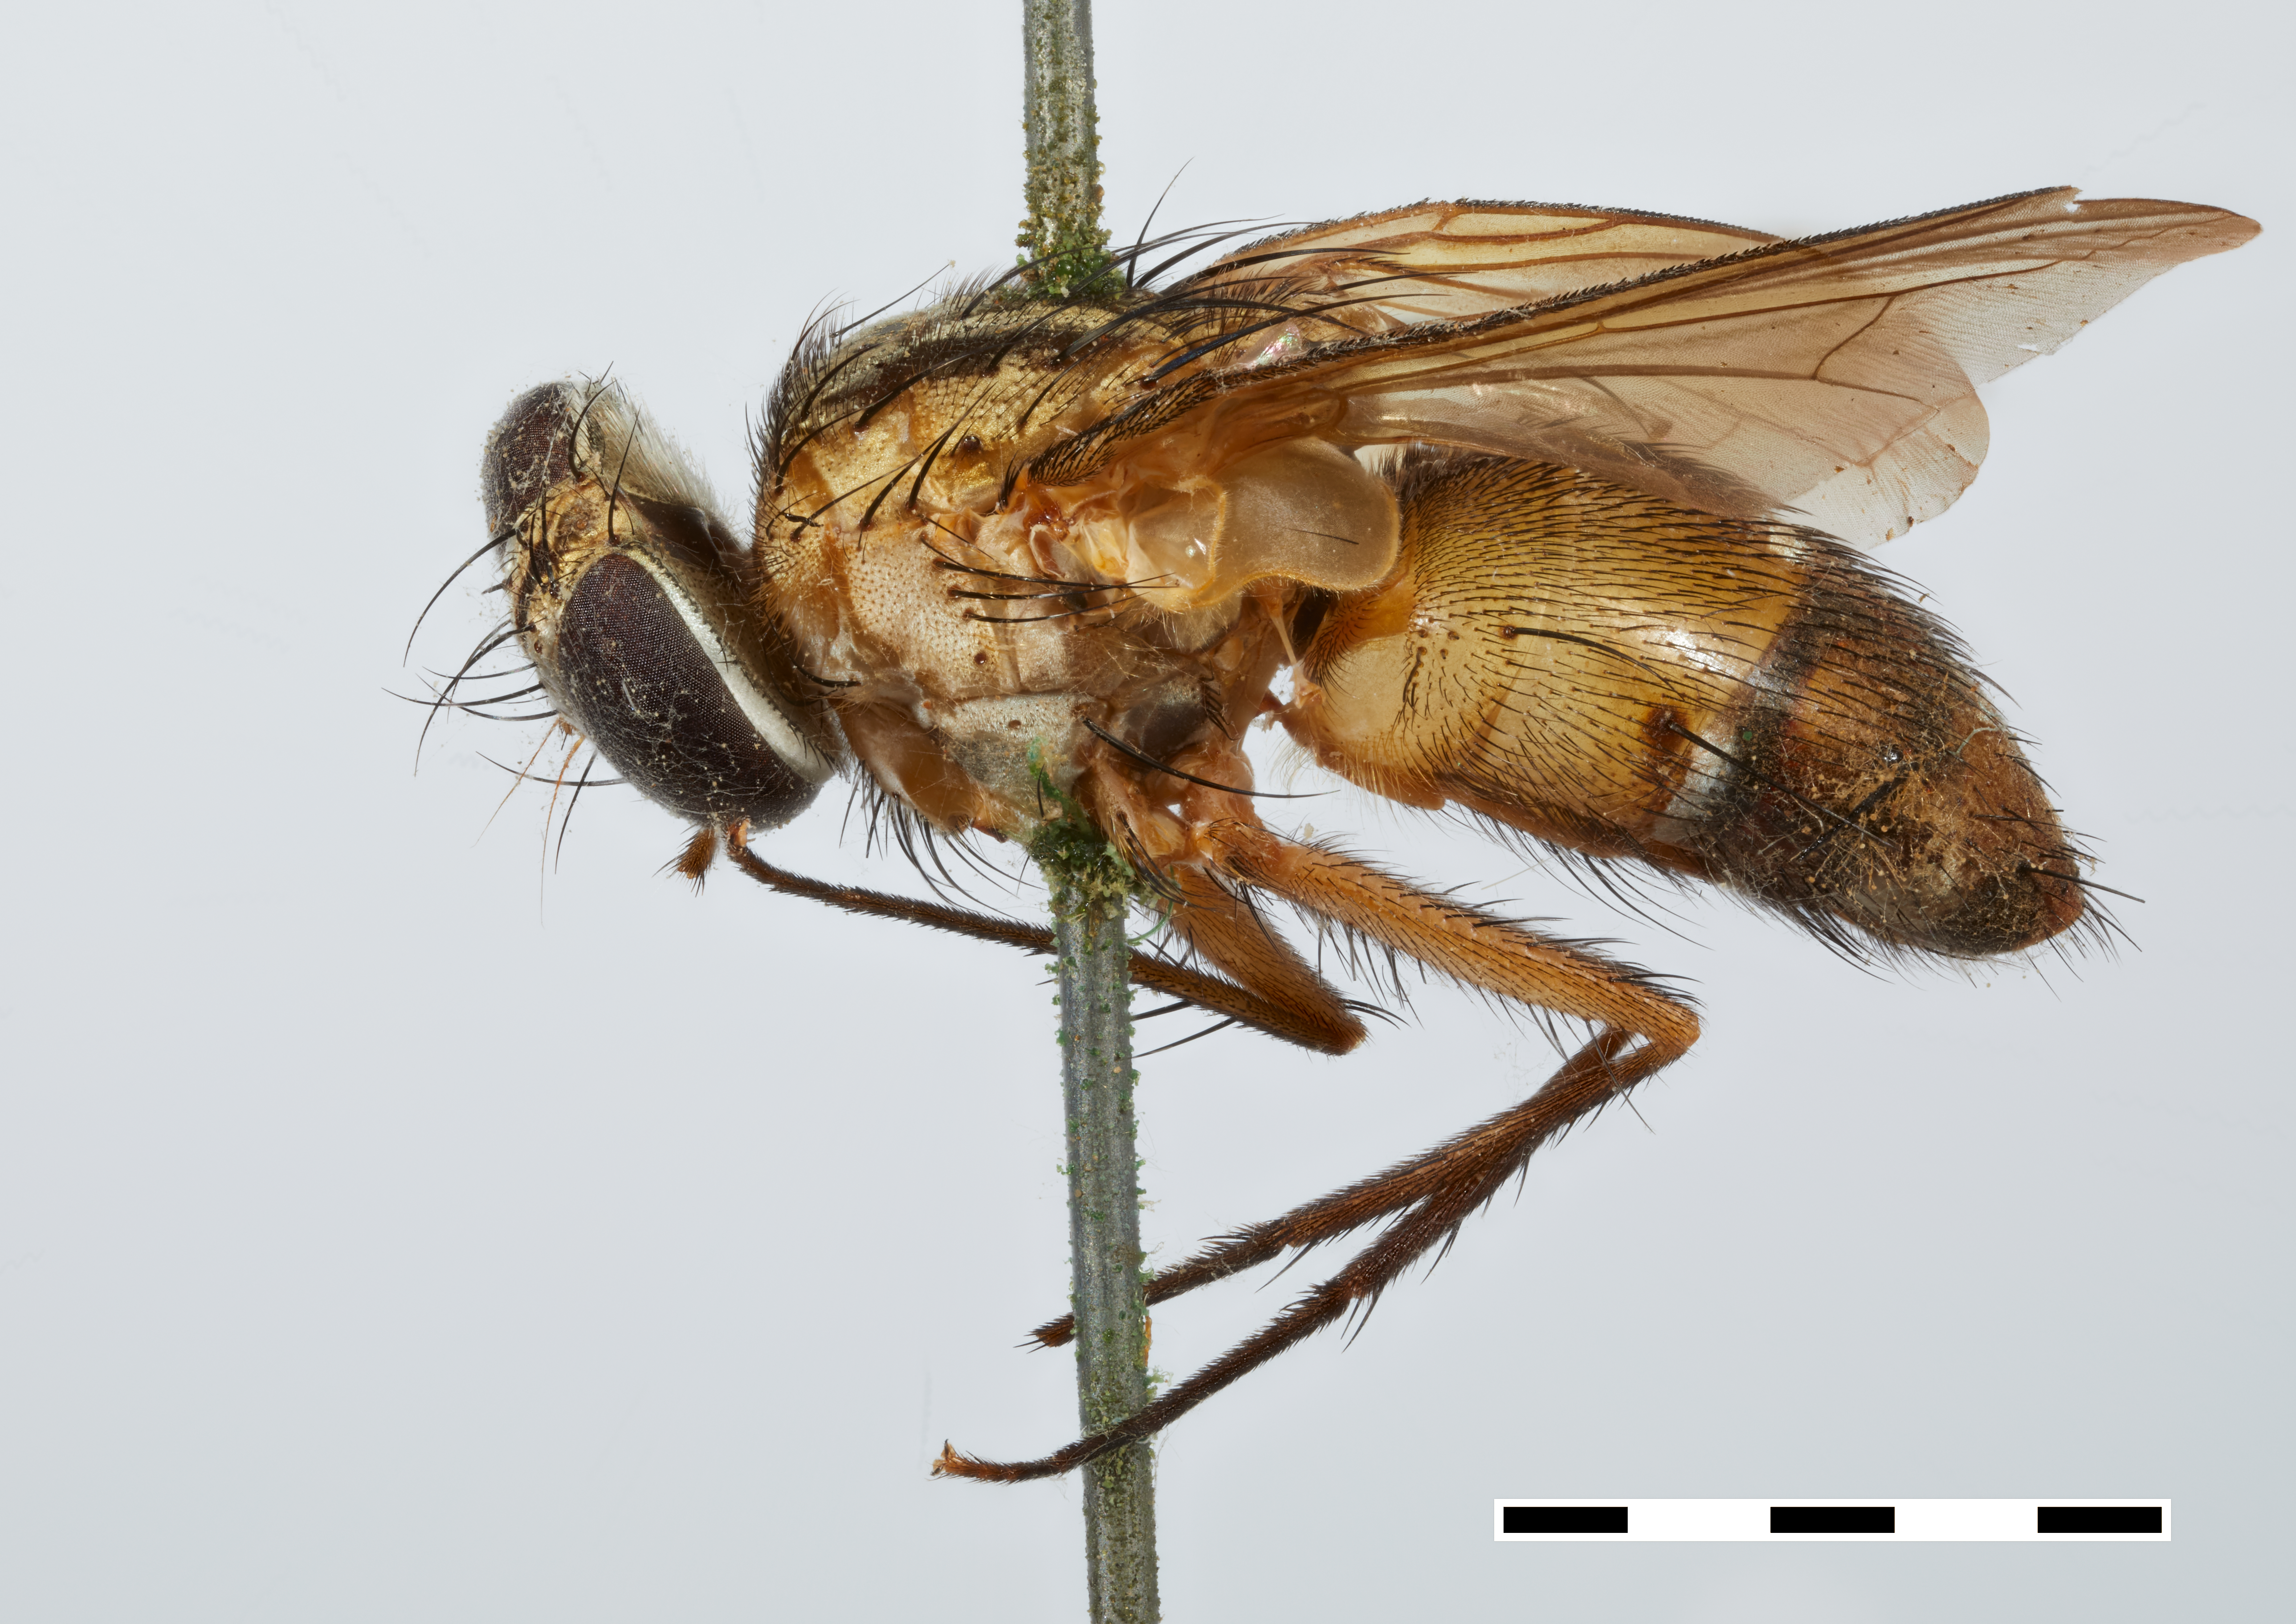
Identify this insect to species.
Sisyropododexia luteicornis
